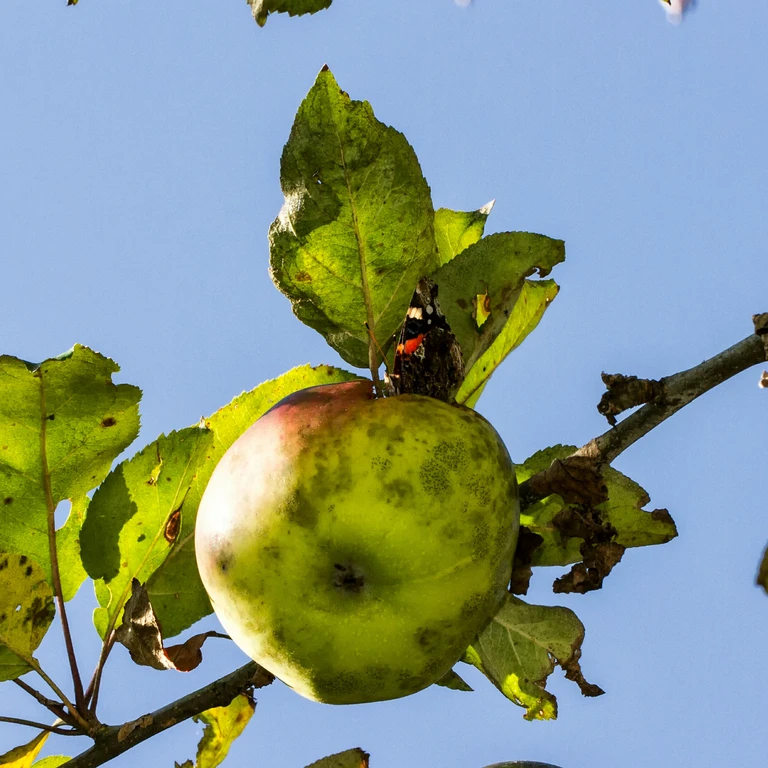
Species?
Vanessa atalanta
